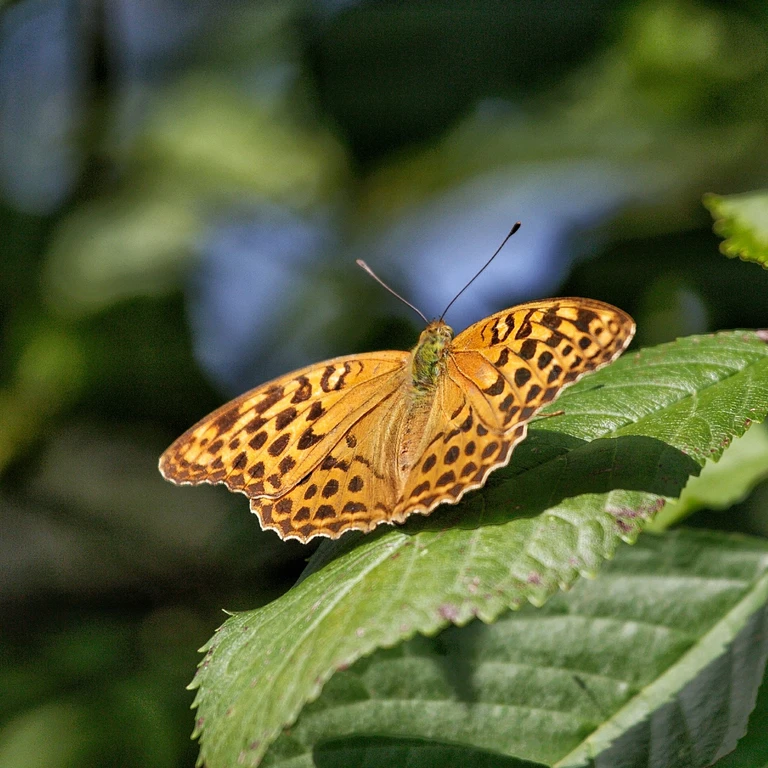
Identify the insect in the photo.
Argynnis paphia
